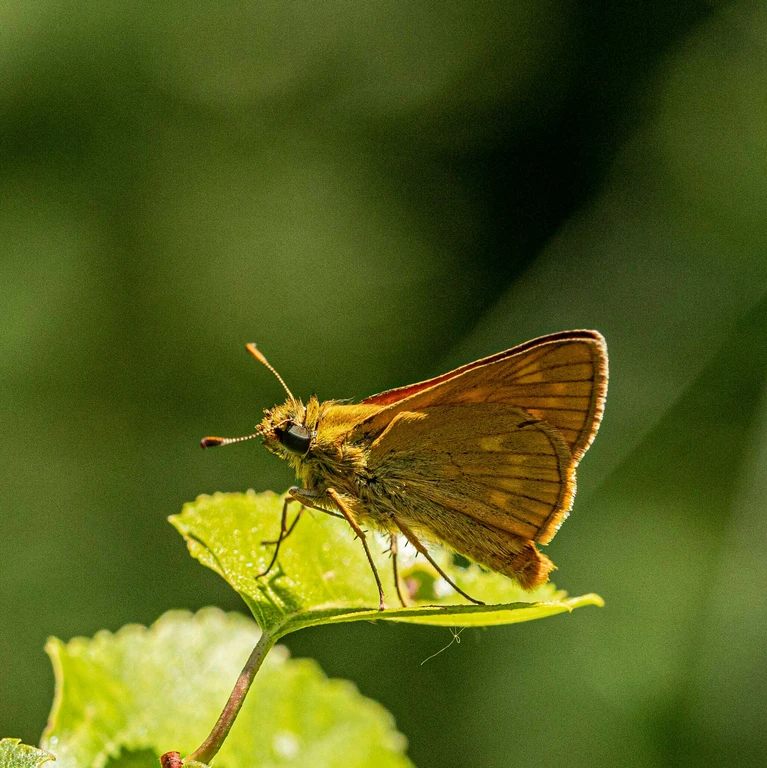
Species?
Ochlodes sylvanus (also Ochlodes venata)
